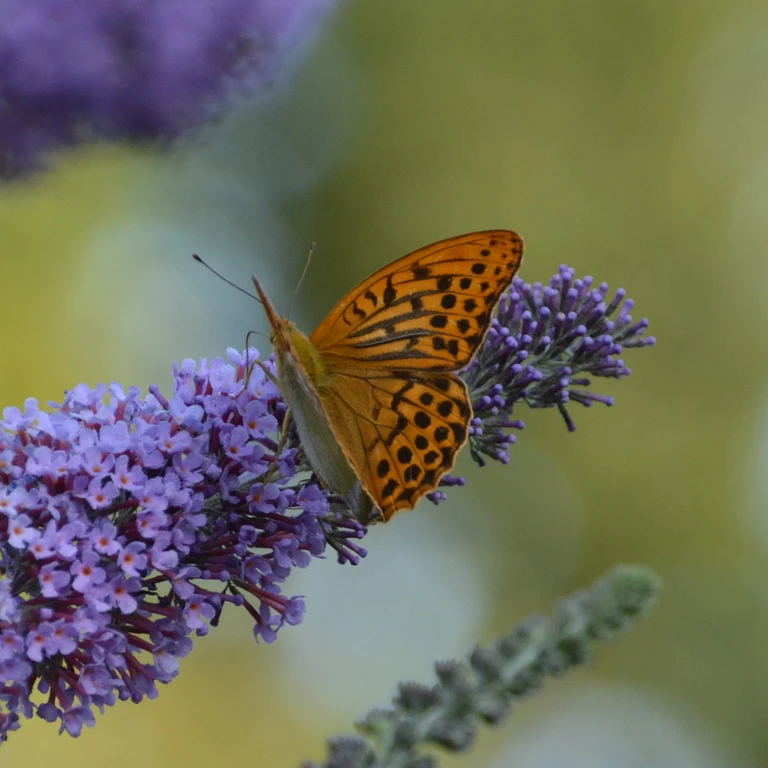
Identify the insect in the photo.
Argynnis paphia
